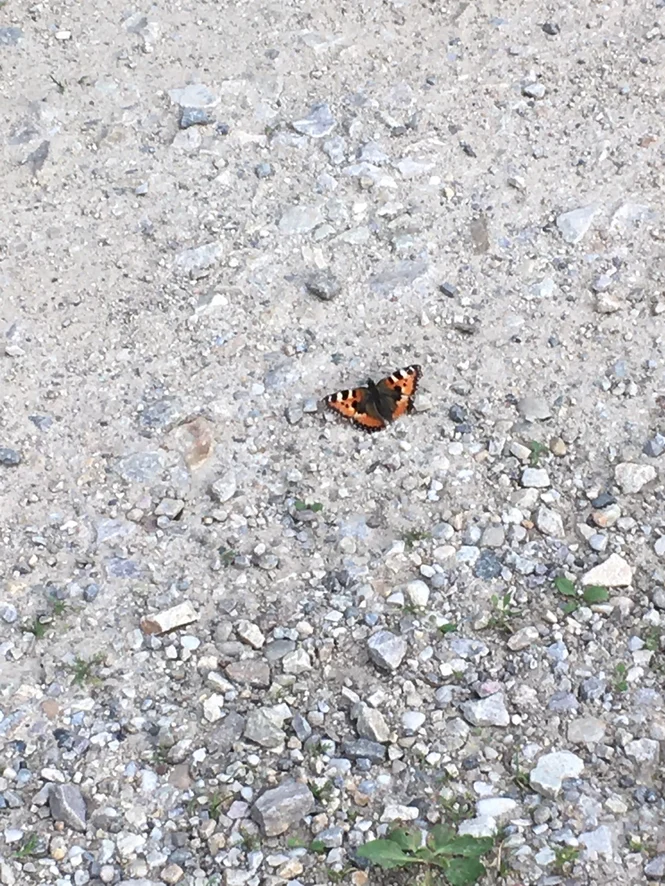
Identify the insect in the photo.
Aglais urticae
